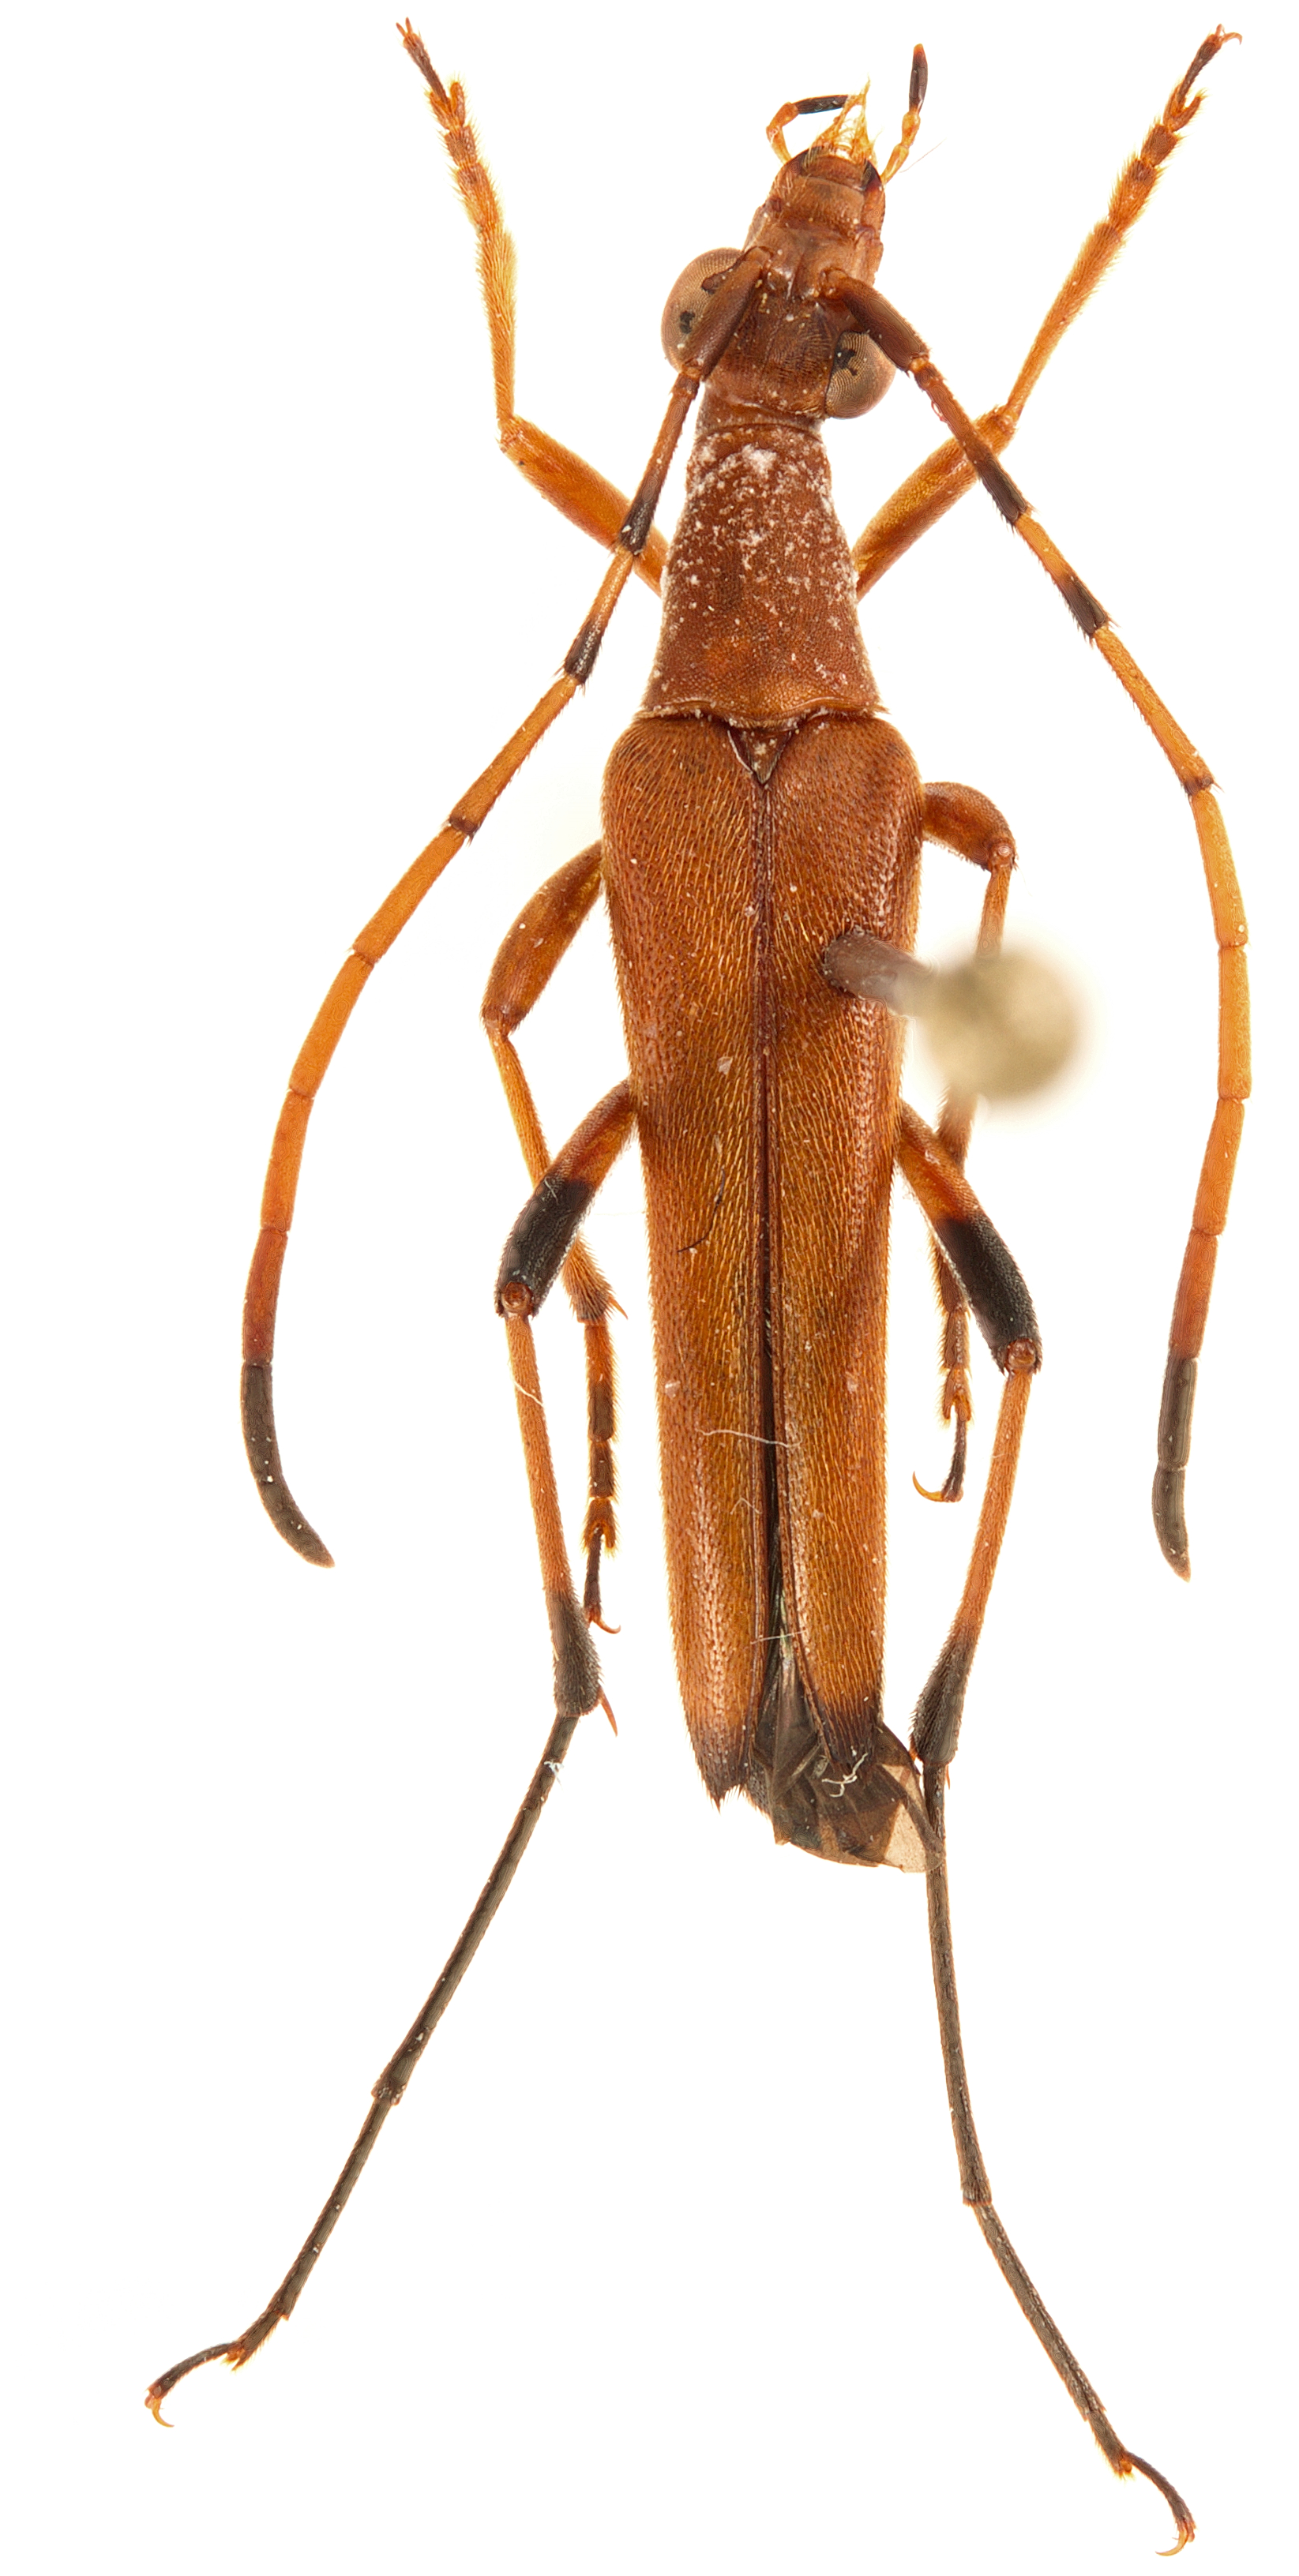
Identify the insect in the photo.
Mimostrangalia inlateralis
